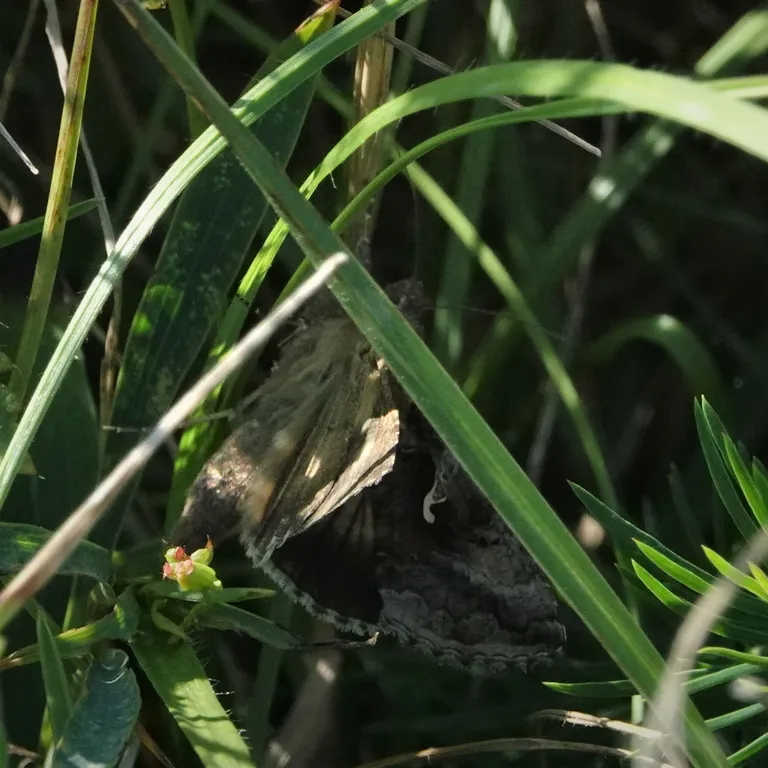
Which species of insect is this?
Autographa gamma
